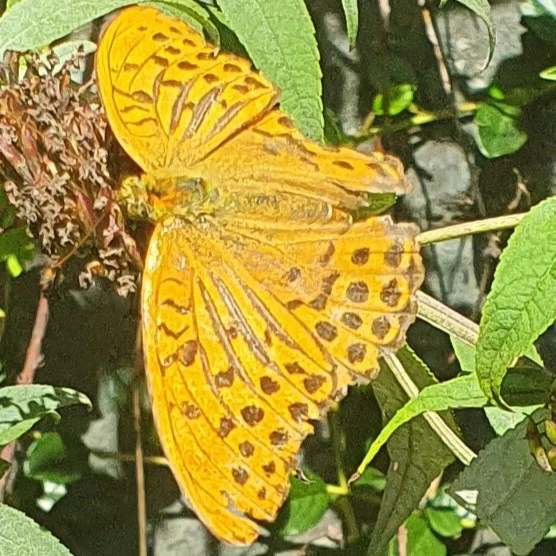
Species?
Argynnis paphia
